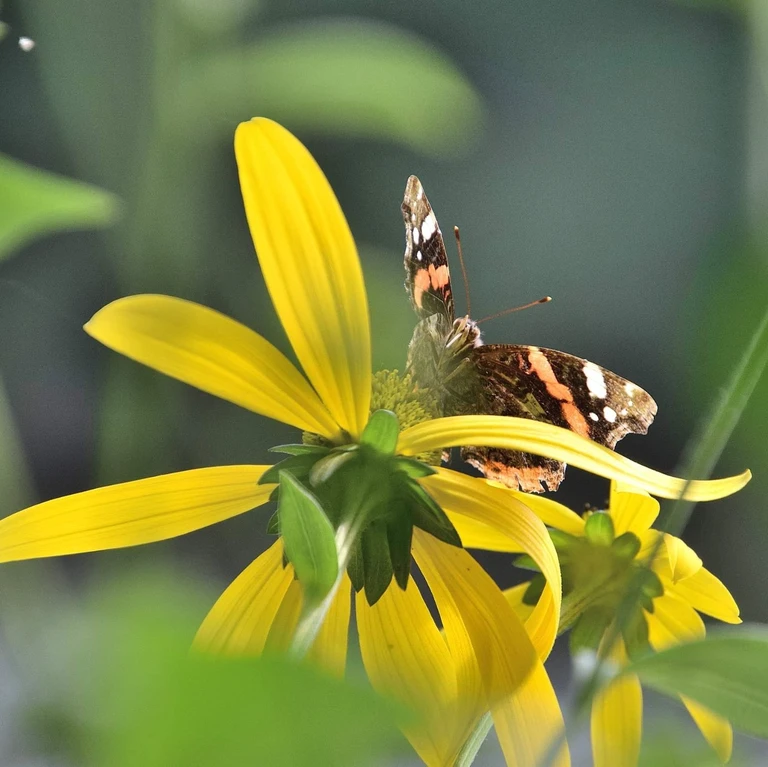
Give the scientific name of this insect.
Vanessa atalanta
